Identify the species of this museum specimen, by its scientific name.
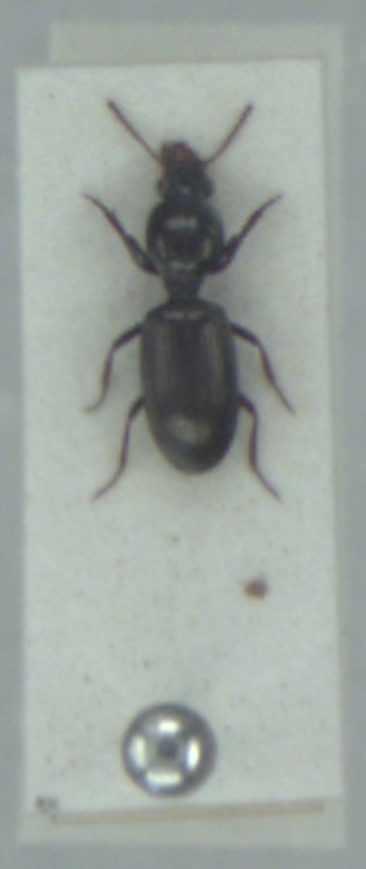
Dyschirius impunctipennis
